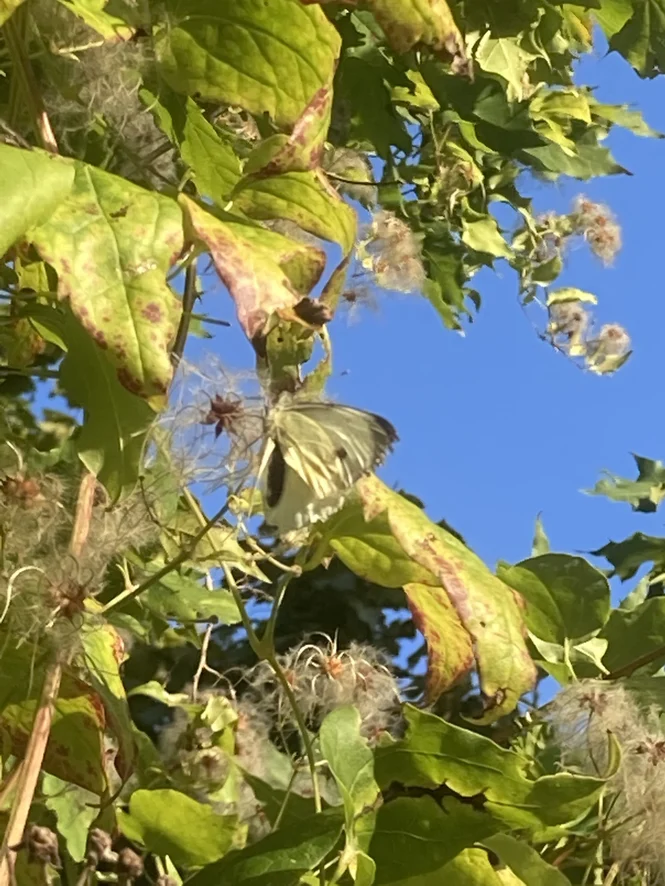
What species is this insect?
Pieris brassicae
